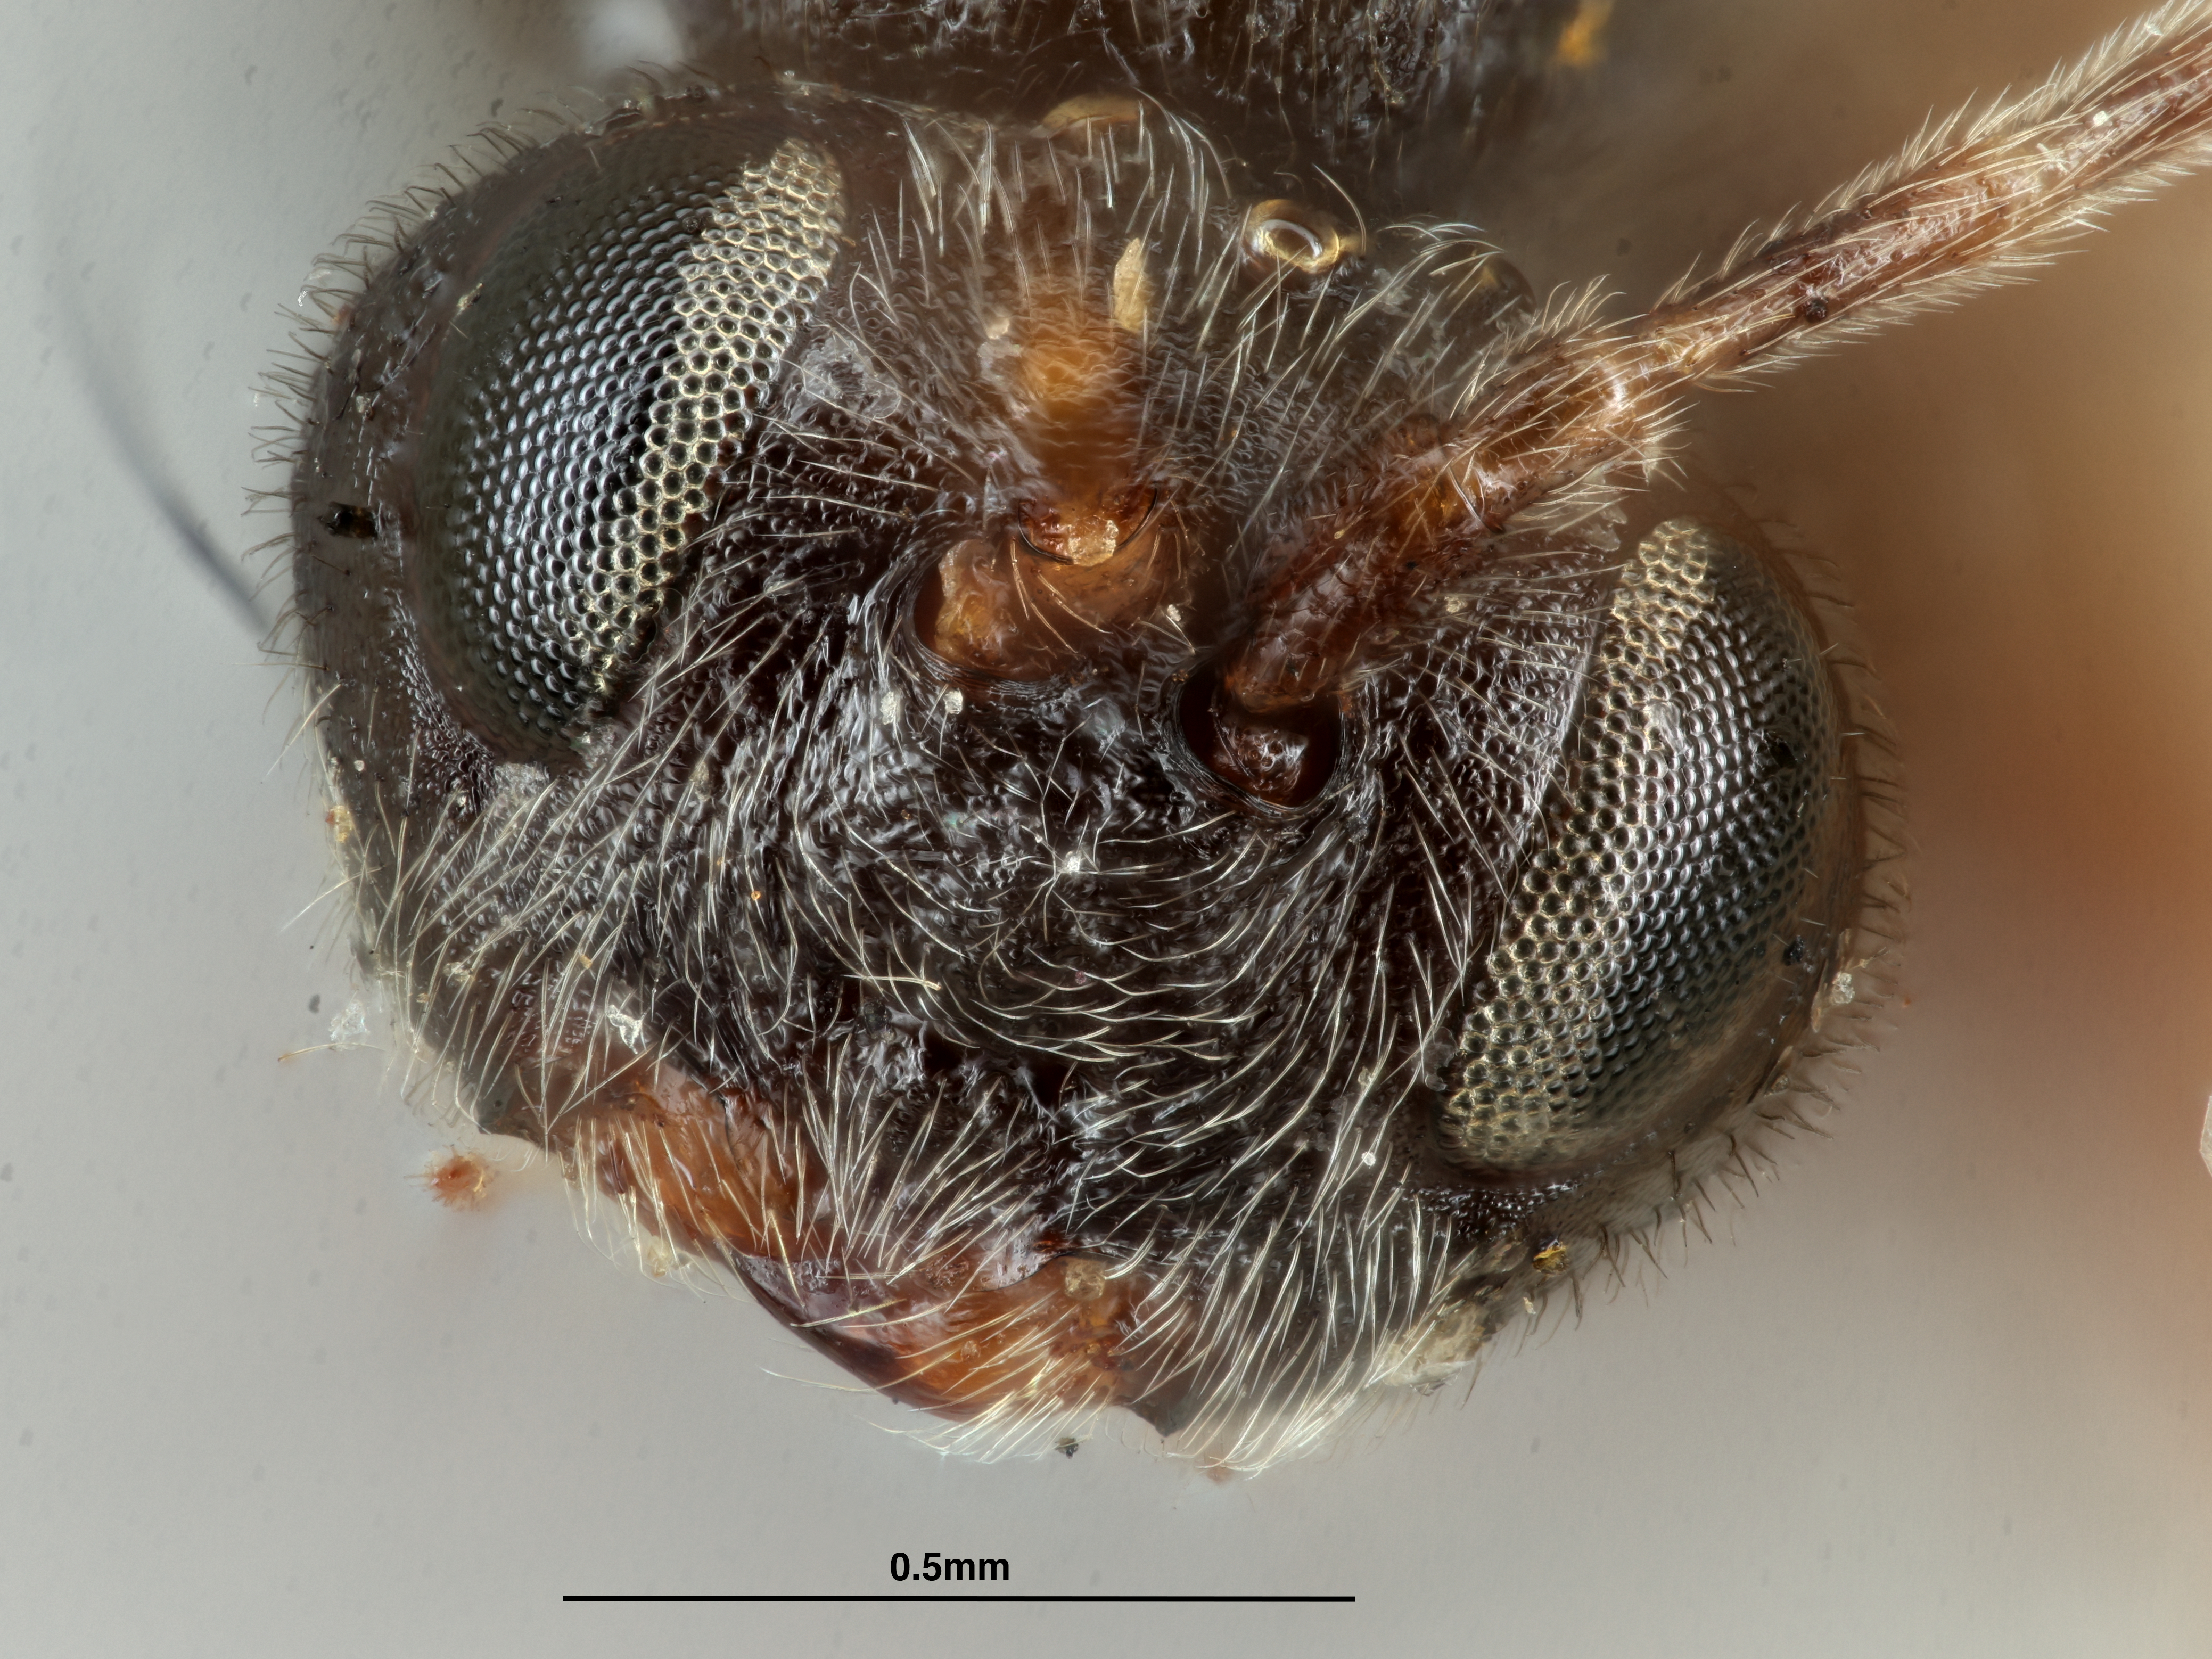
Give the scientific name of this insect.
Andricus rugatus
